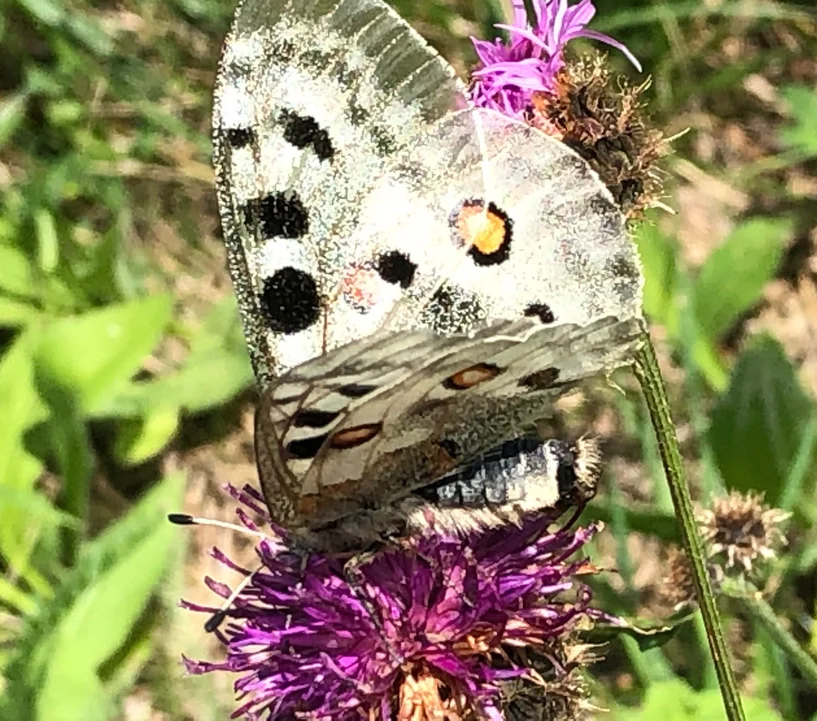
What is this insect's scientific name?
Parnassius apollo
